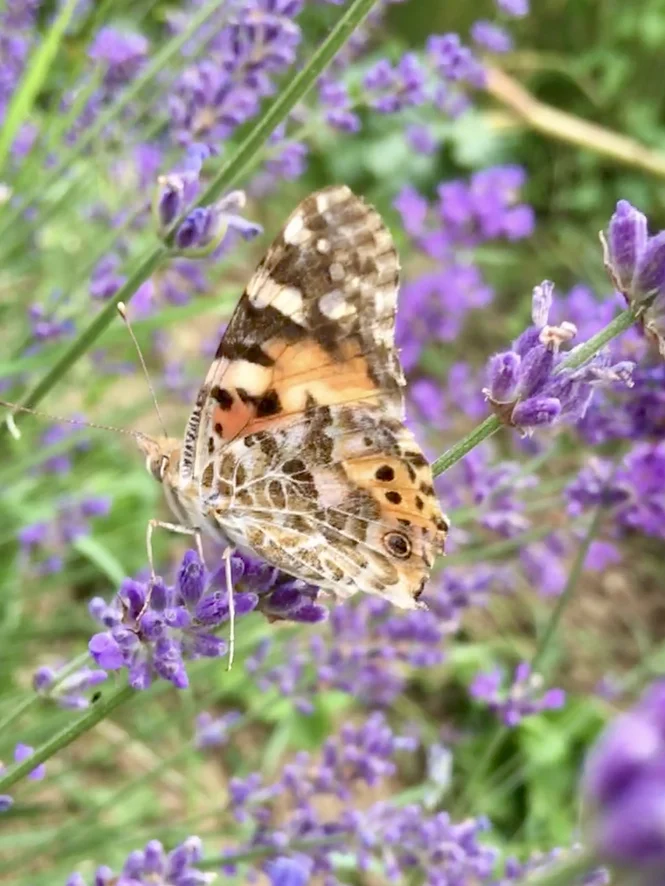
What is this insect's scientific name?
Vanessa cardui
